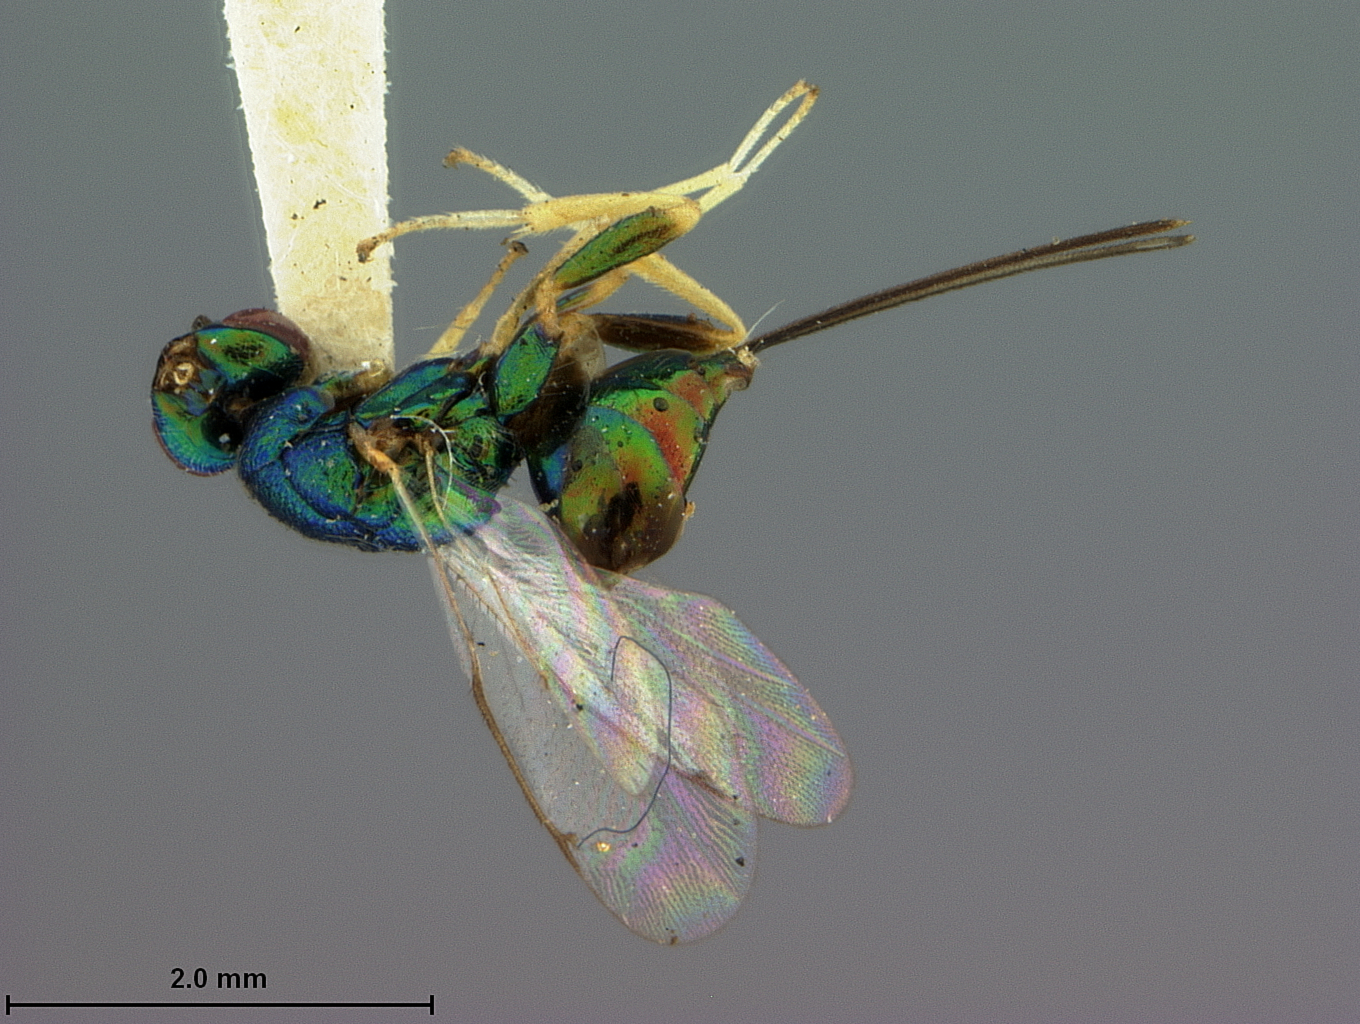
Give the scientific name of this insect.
Torymus eucalypti
